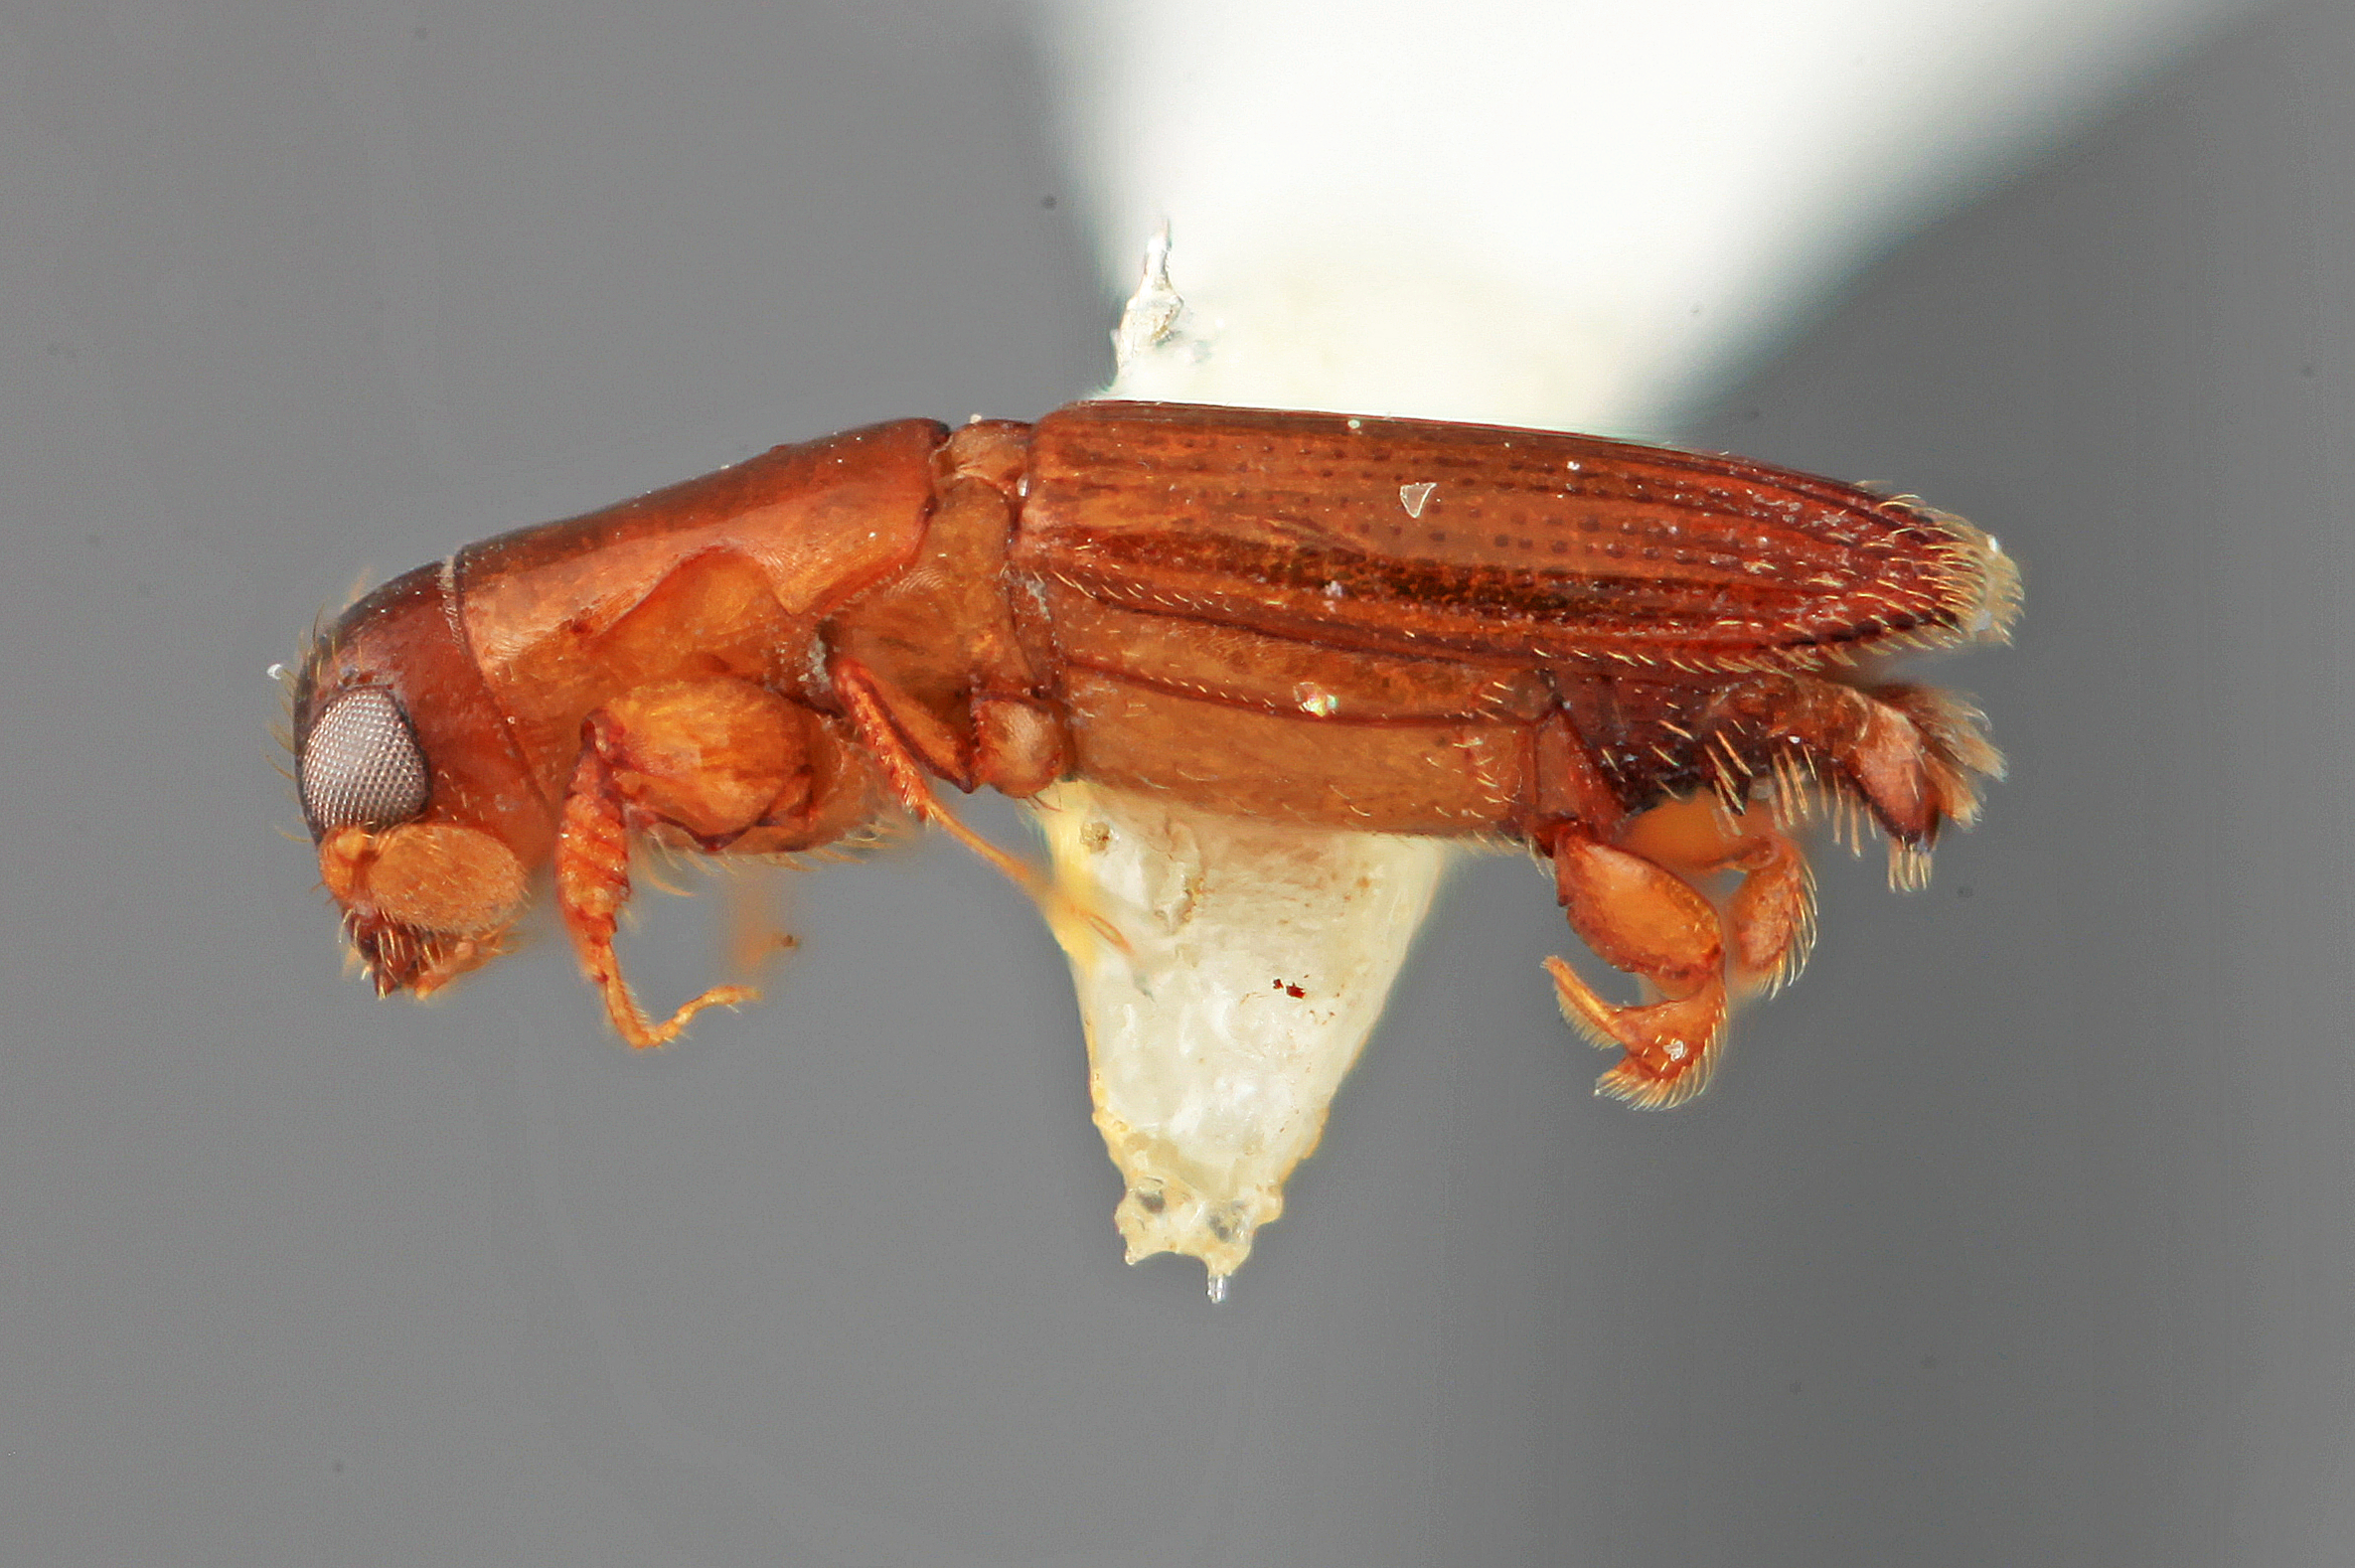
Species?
Platypus sicarius
